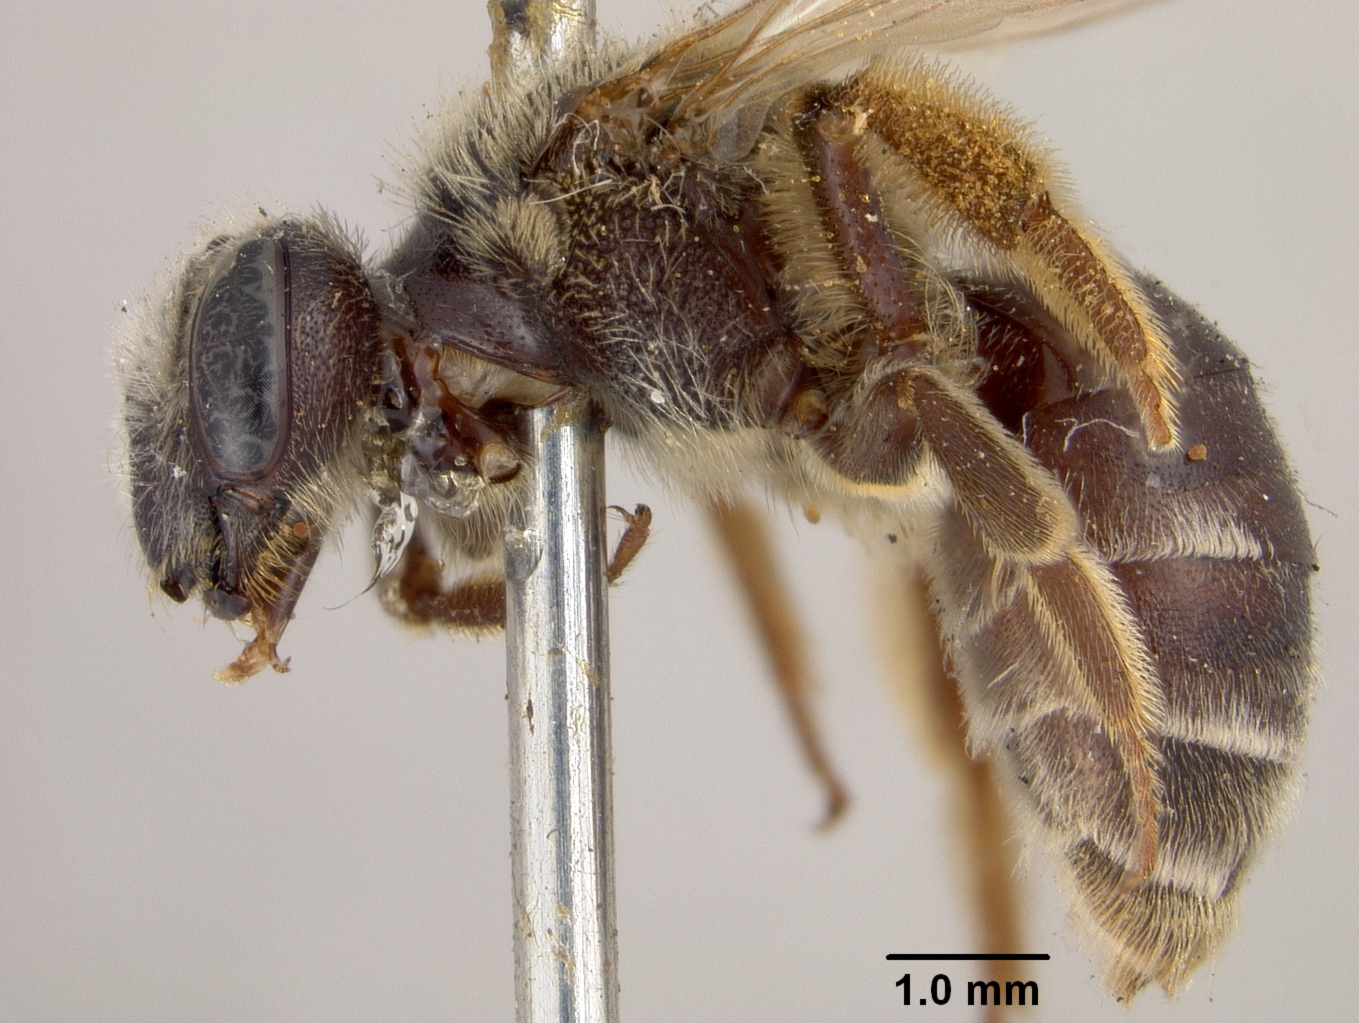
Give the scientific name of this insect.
Andrena votula
